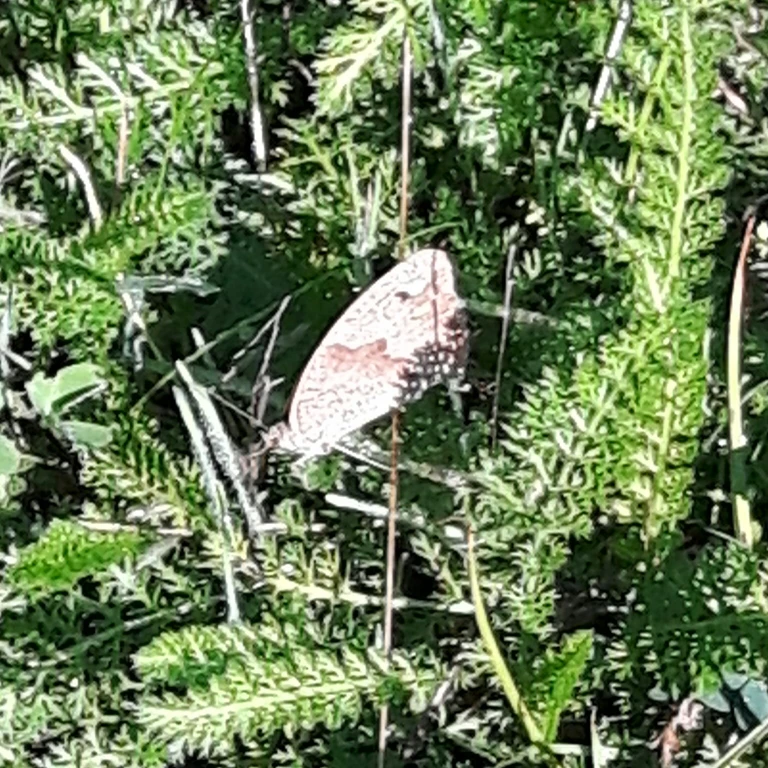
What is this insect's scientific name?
Maniola jurtina
